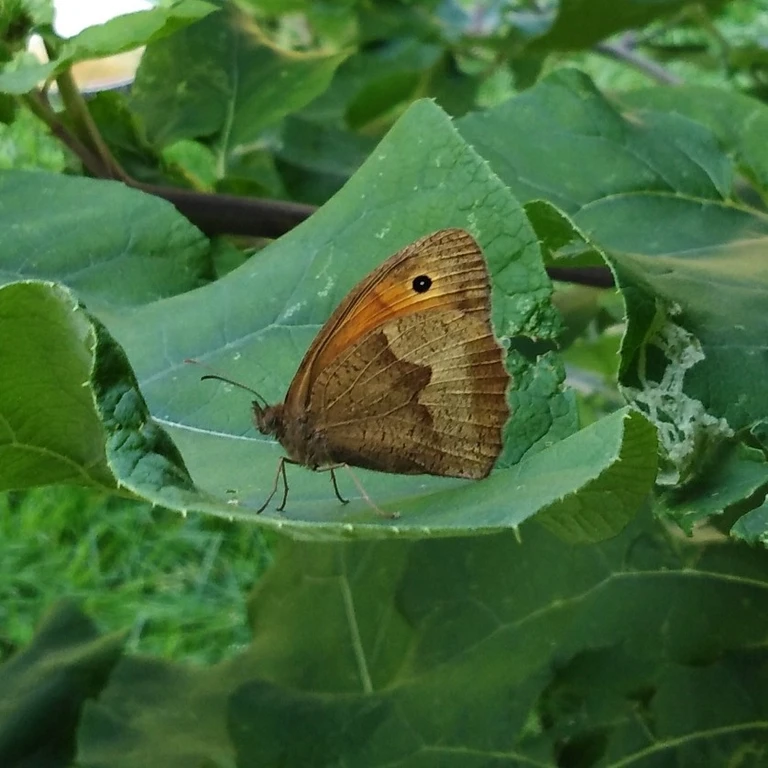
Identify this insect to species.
Maniola jurtina
